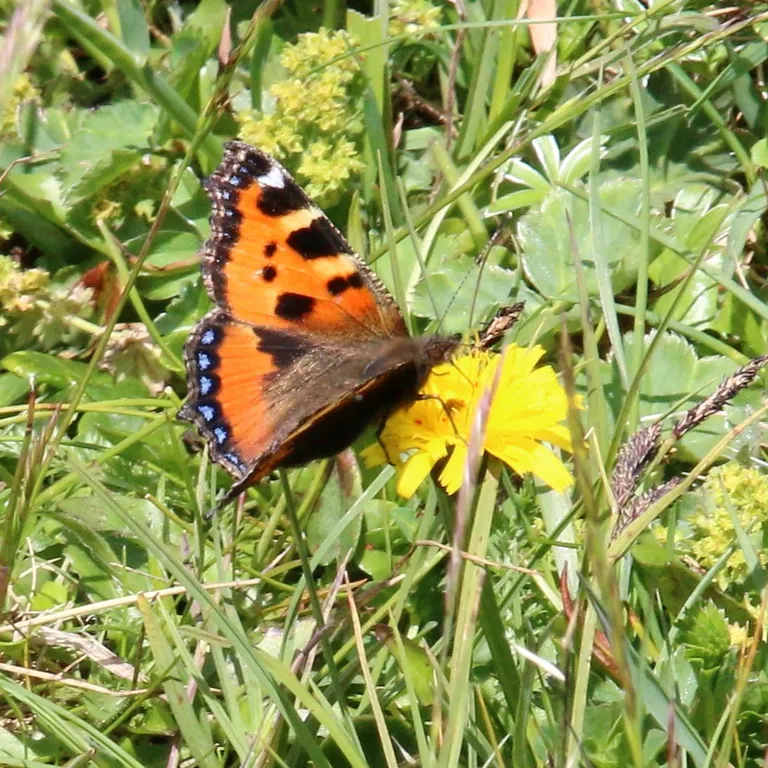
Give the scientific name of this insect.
Aglais urticae
